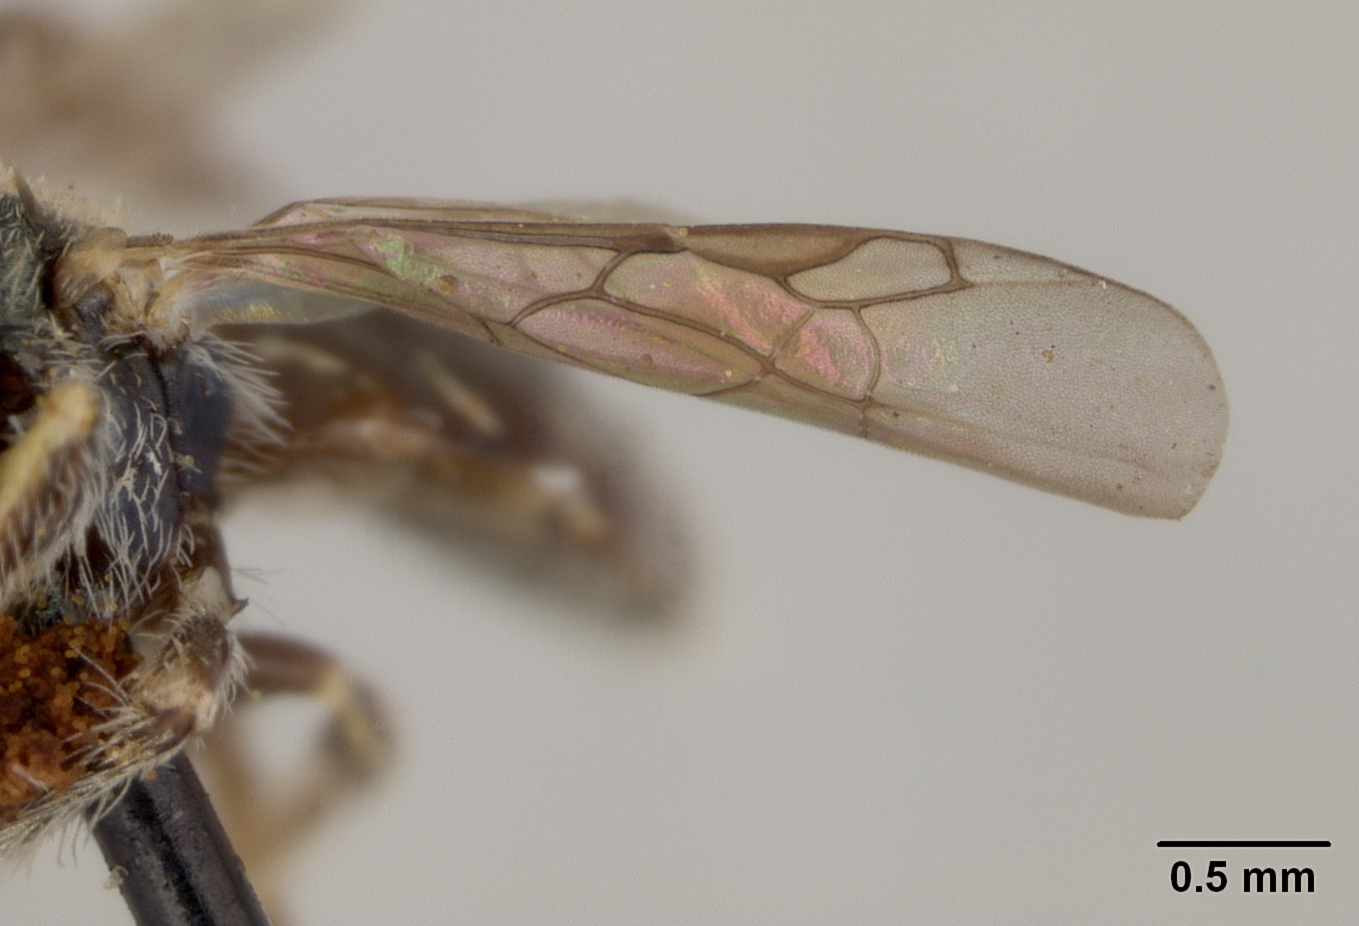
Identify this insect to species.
Perdita discreta
